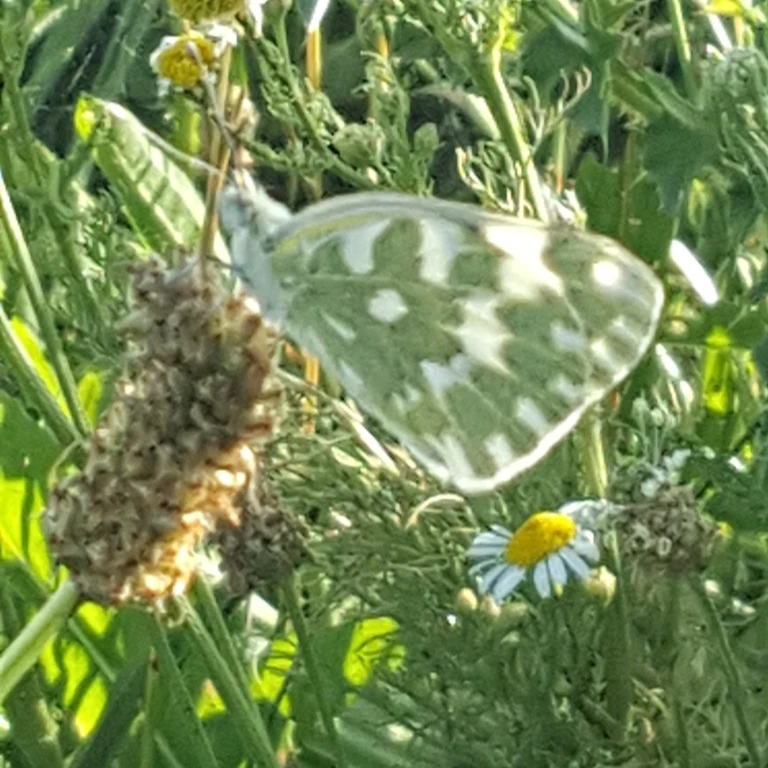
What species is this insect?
Pontia edusa
